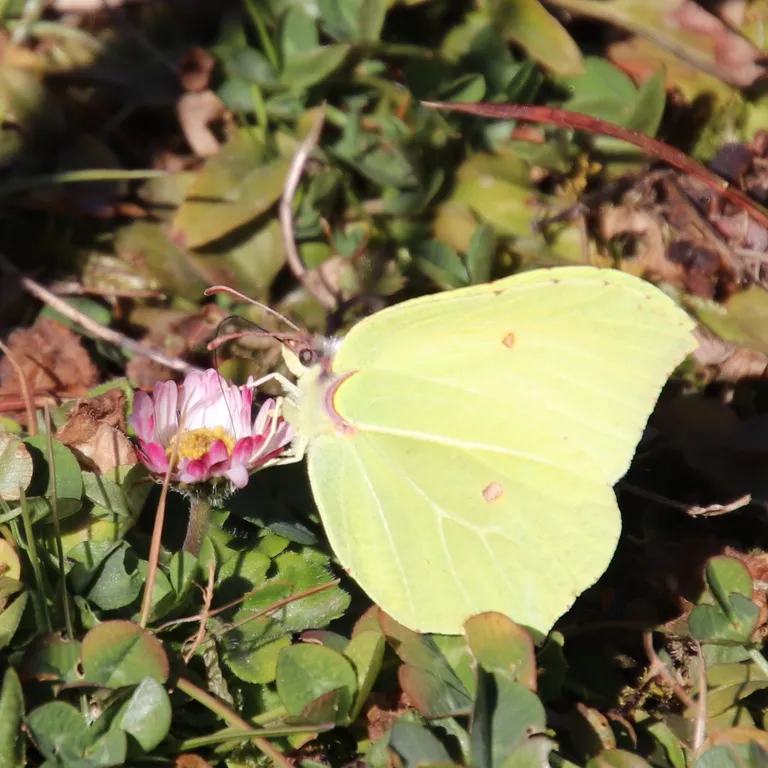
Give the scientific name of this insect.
Gonepteryx rhamni
